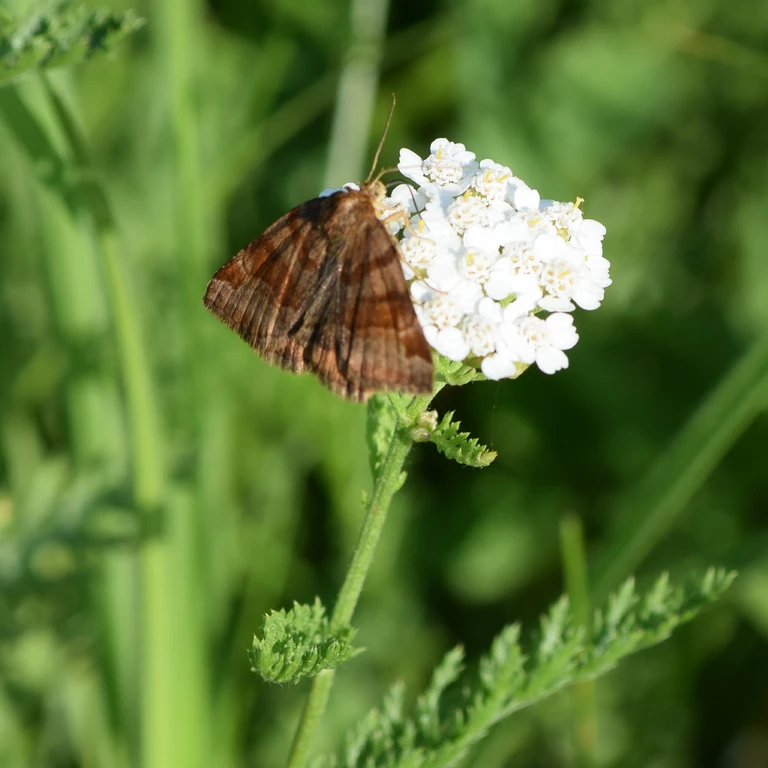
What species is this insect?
Euclidia glyphica
